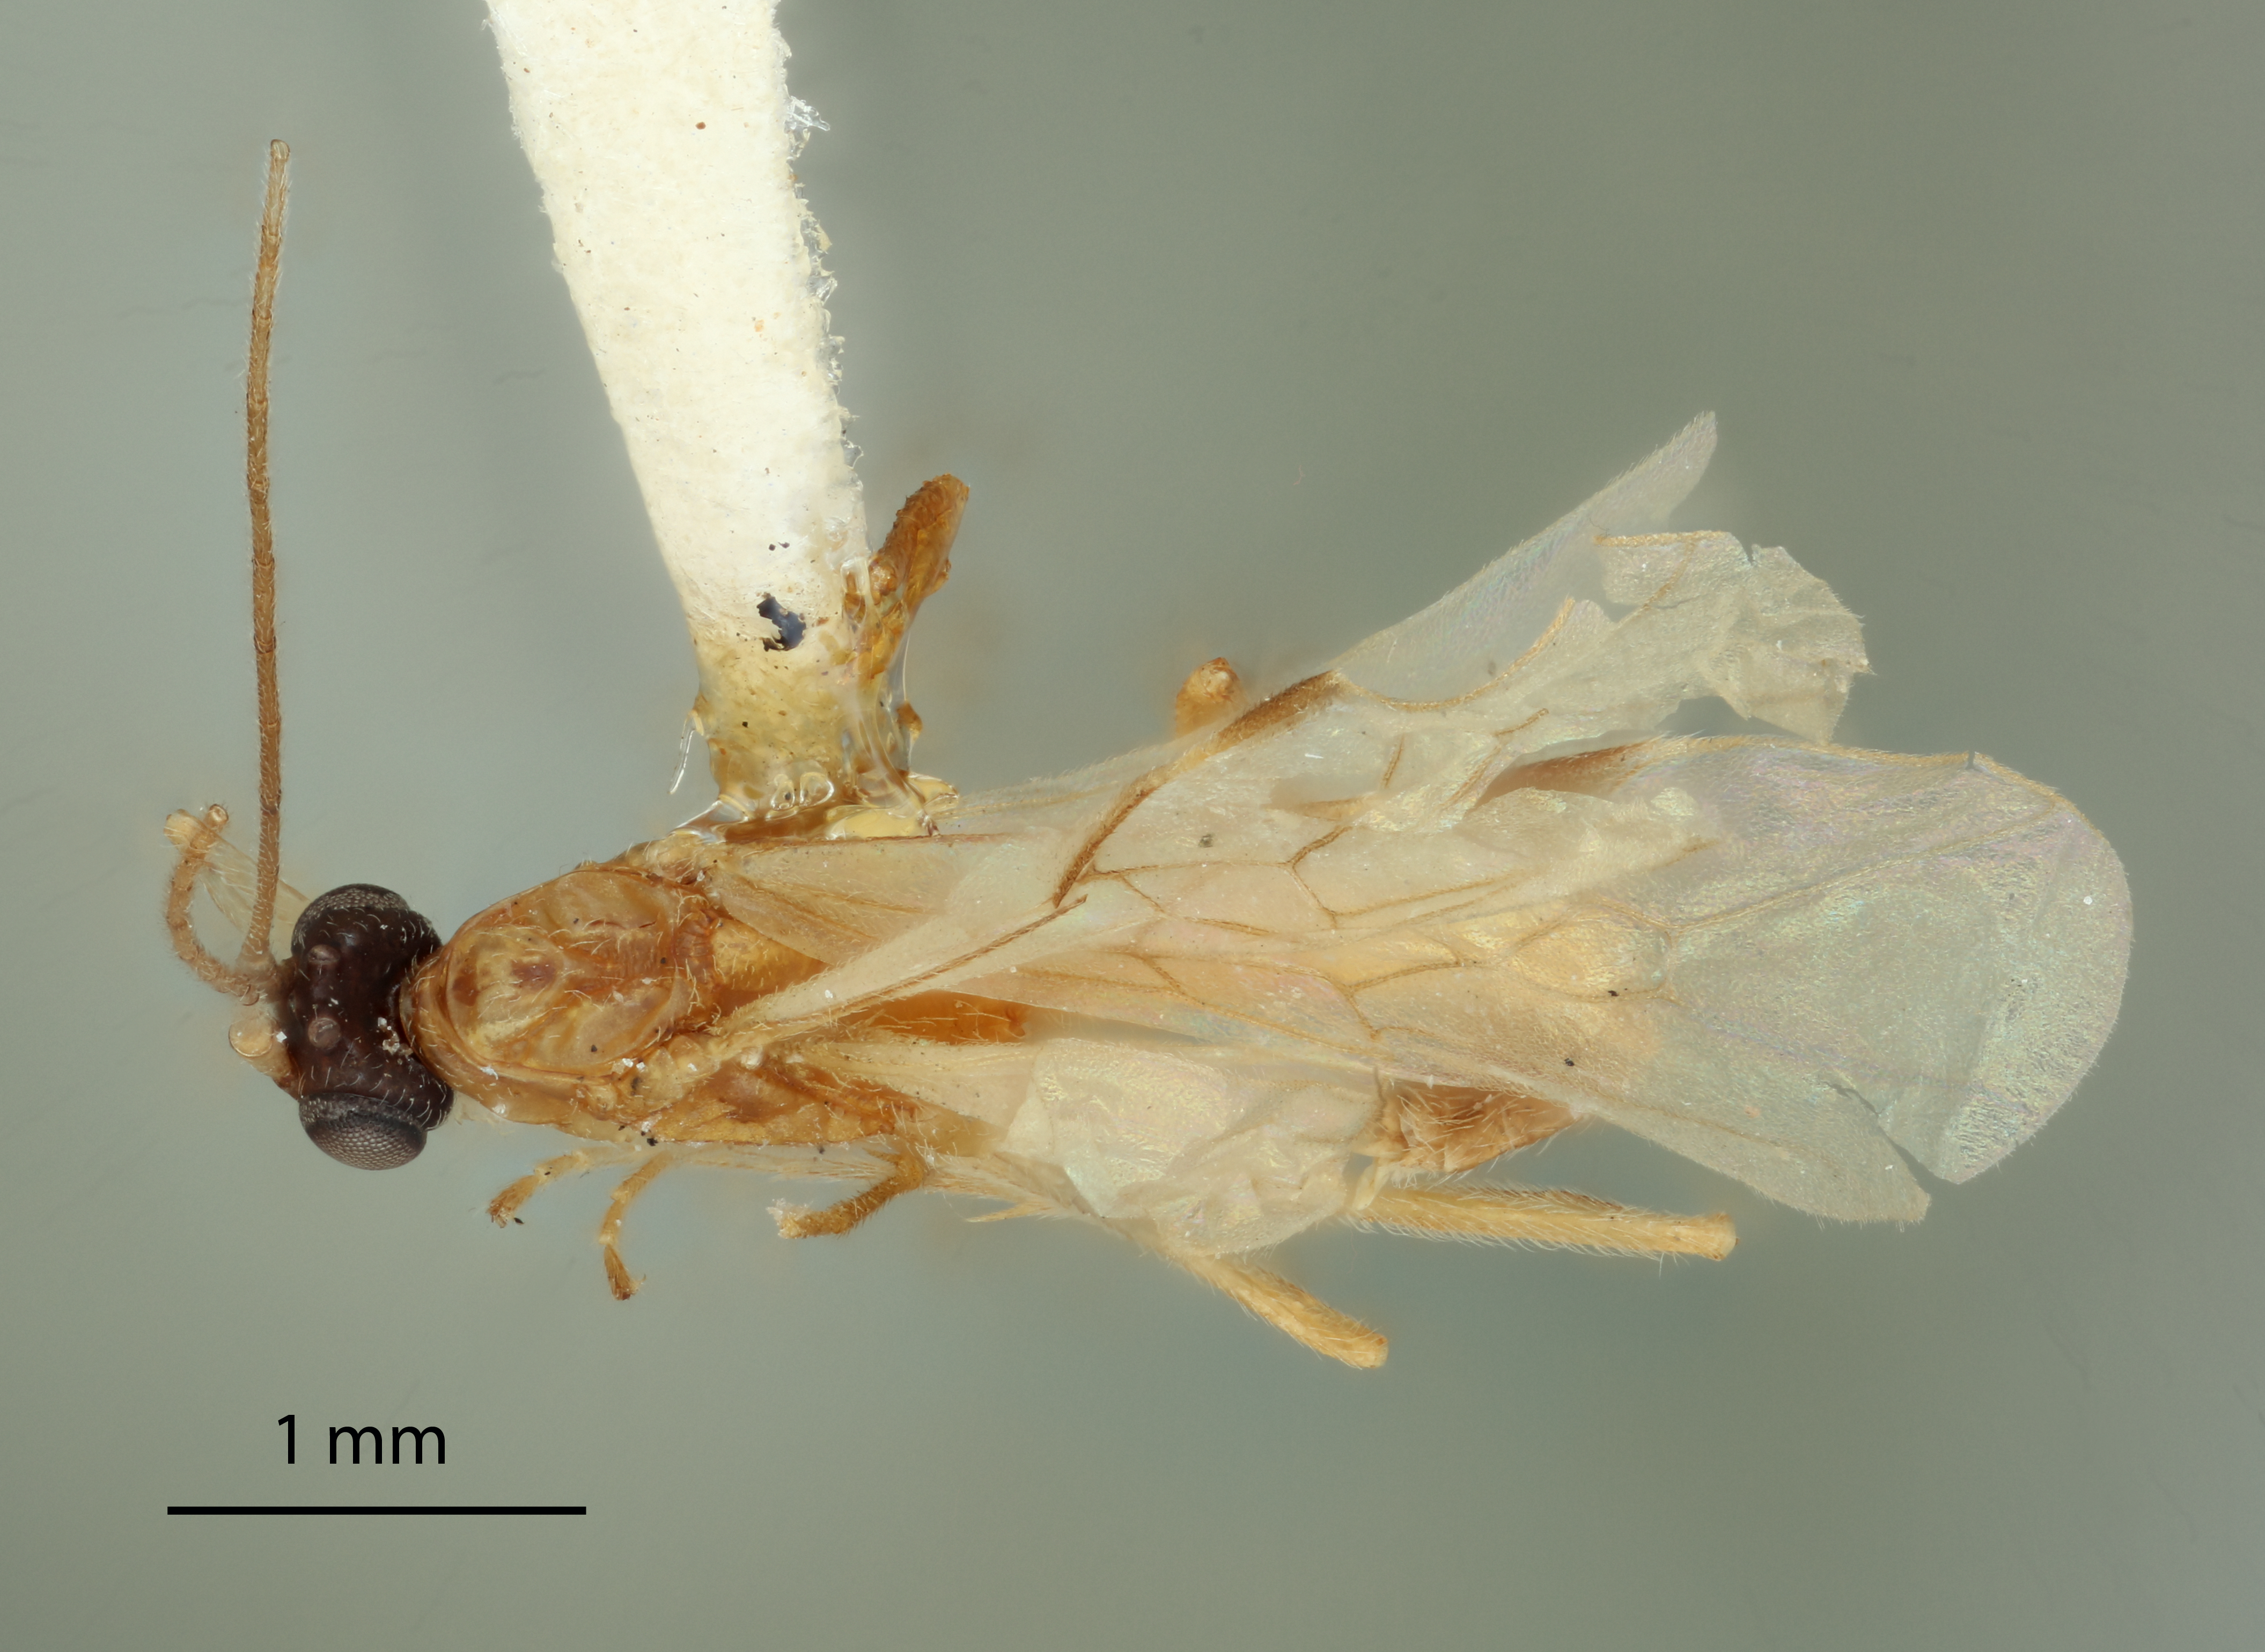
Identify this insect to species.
Amicoplus crambi
